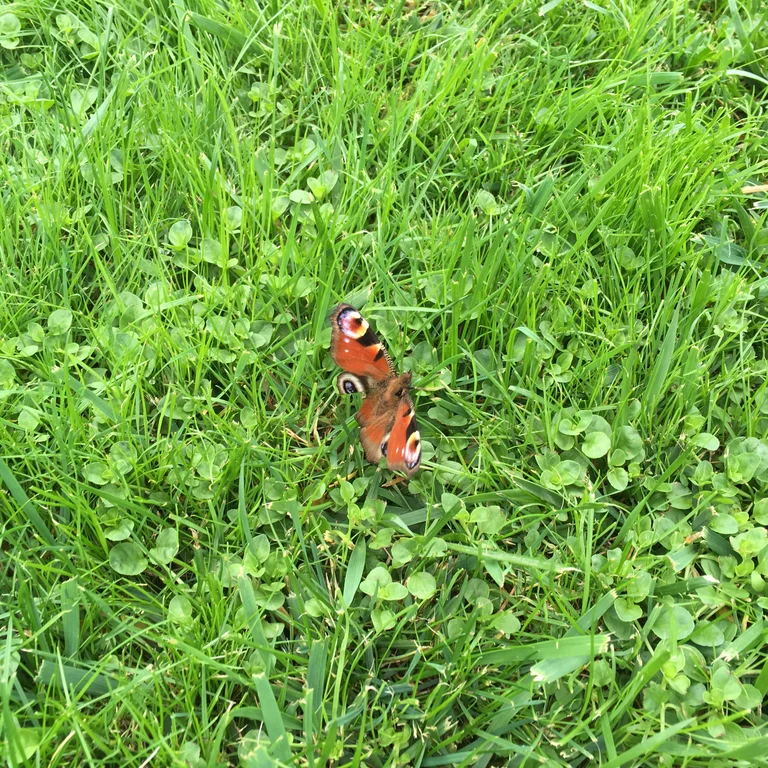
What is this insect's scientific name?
Aglais io
